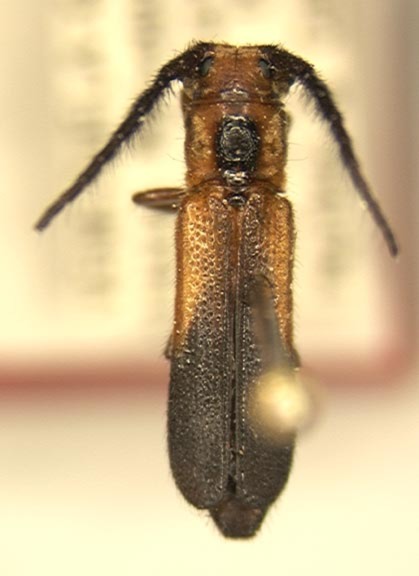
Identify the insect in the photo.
Phaea brevicornis
